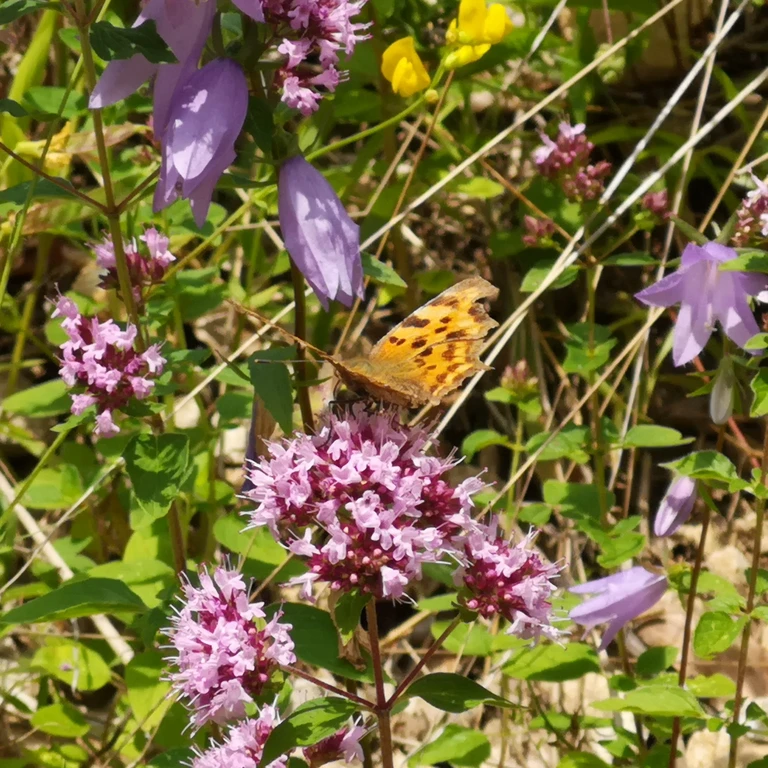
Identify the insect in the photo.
Polygonia c-album
